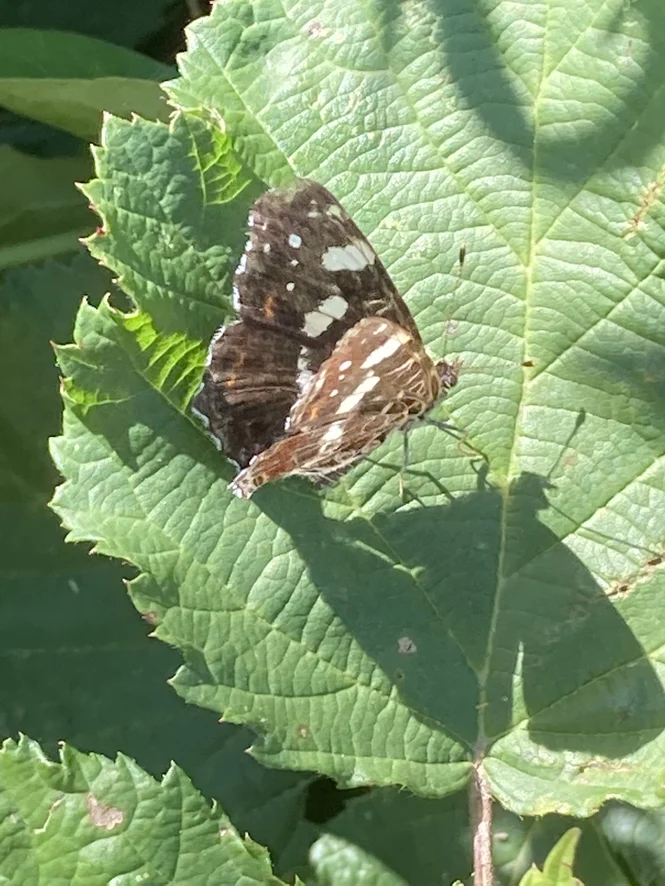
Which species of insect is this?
Araschnia levana
